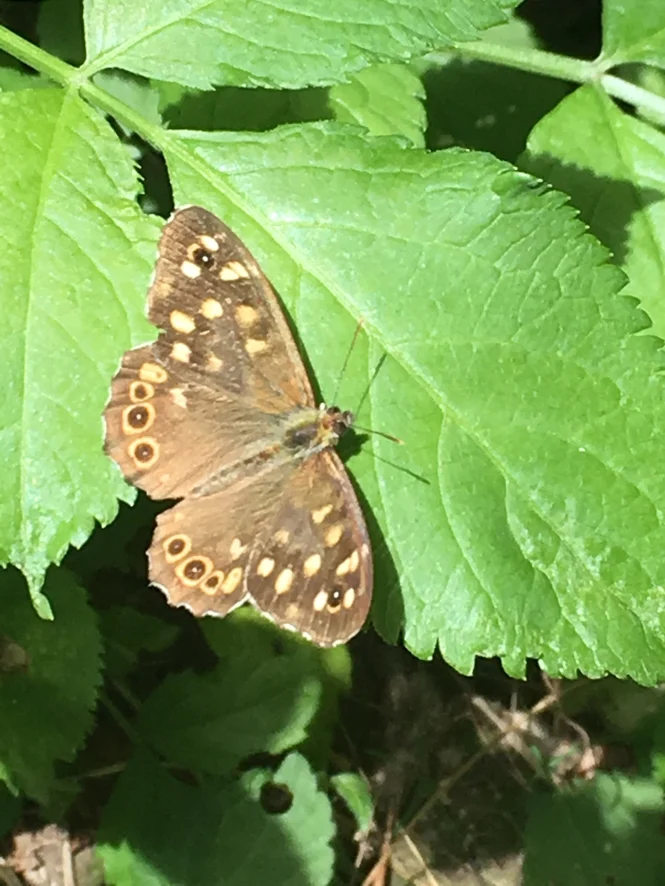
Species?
Pararge aegeria
